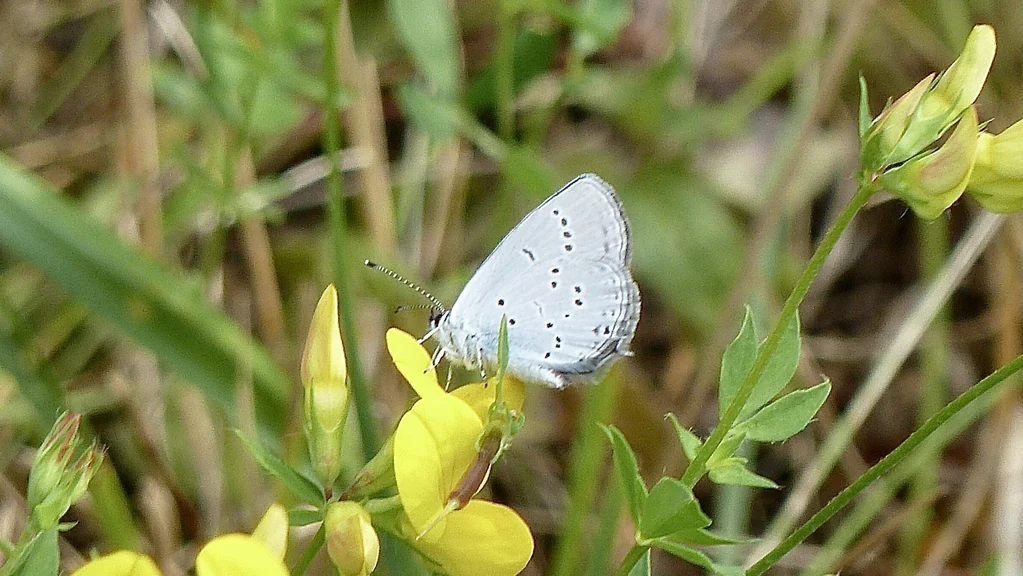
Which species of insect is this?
Cupido decolorata (also Elkalyce decolorata)
